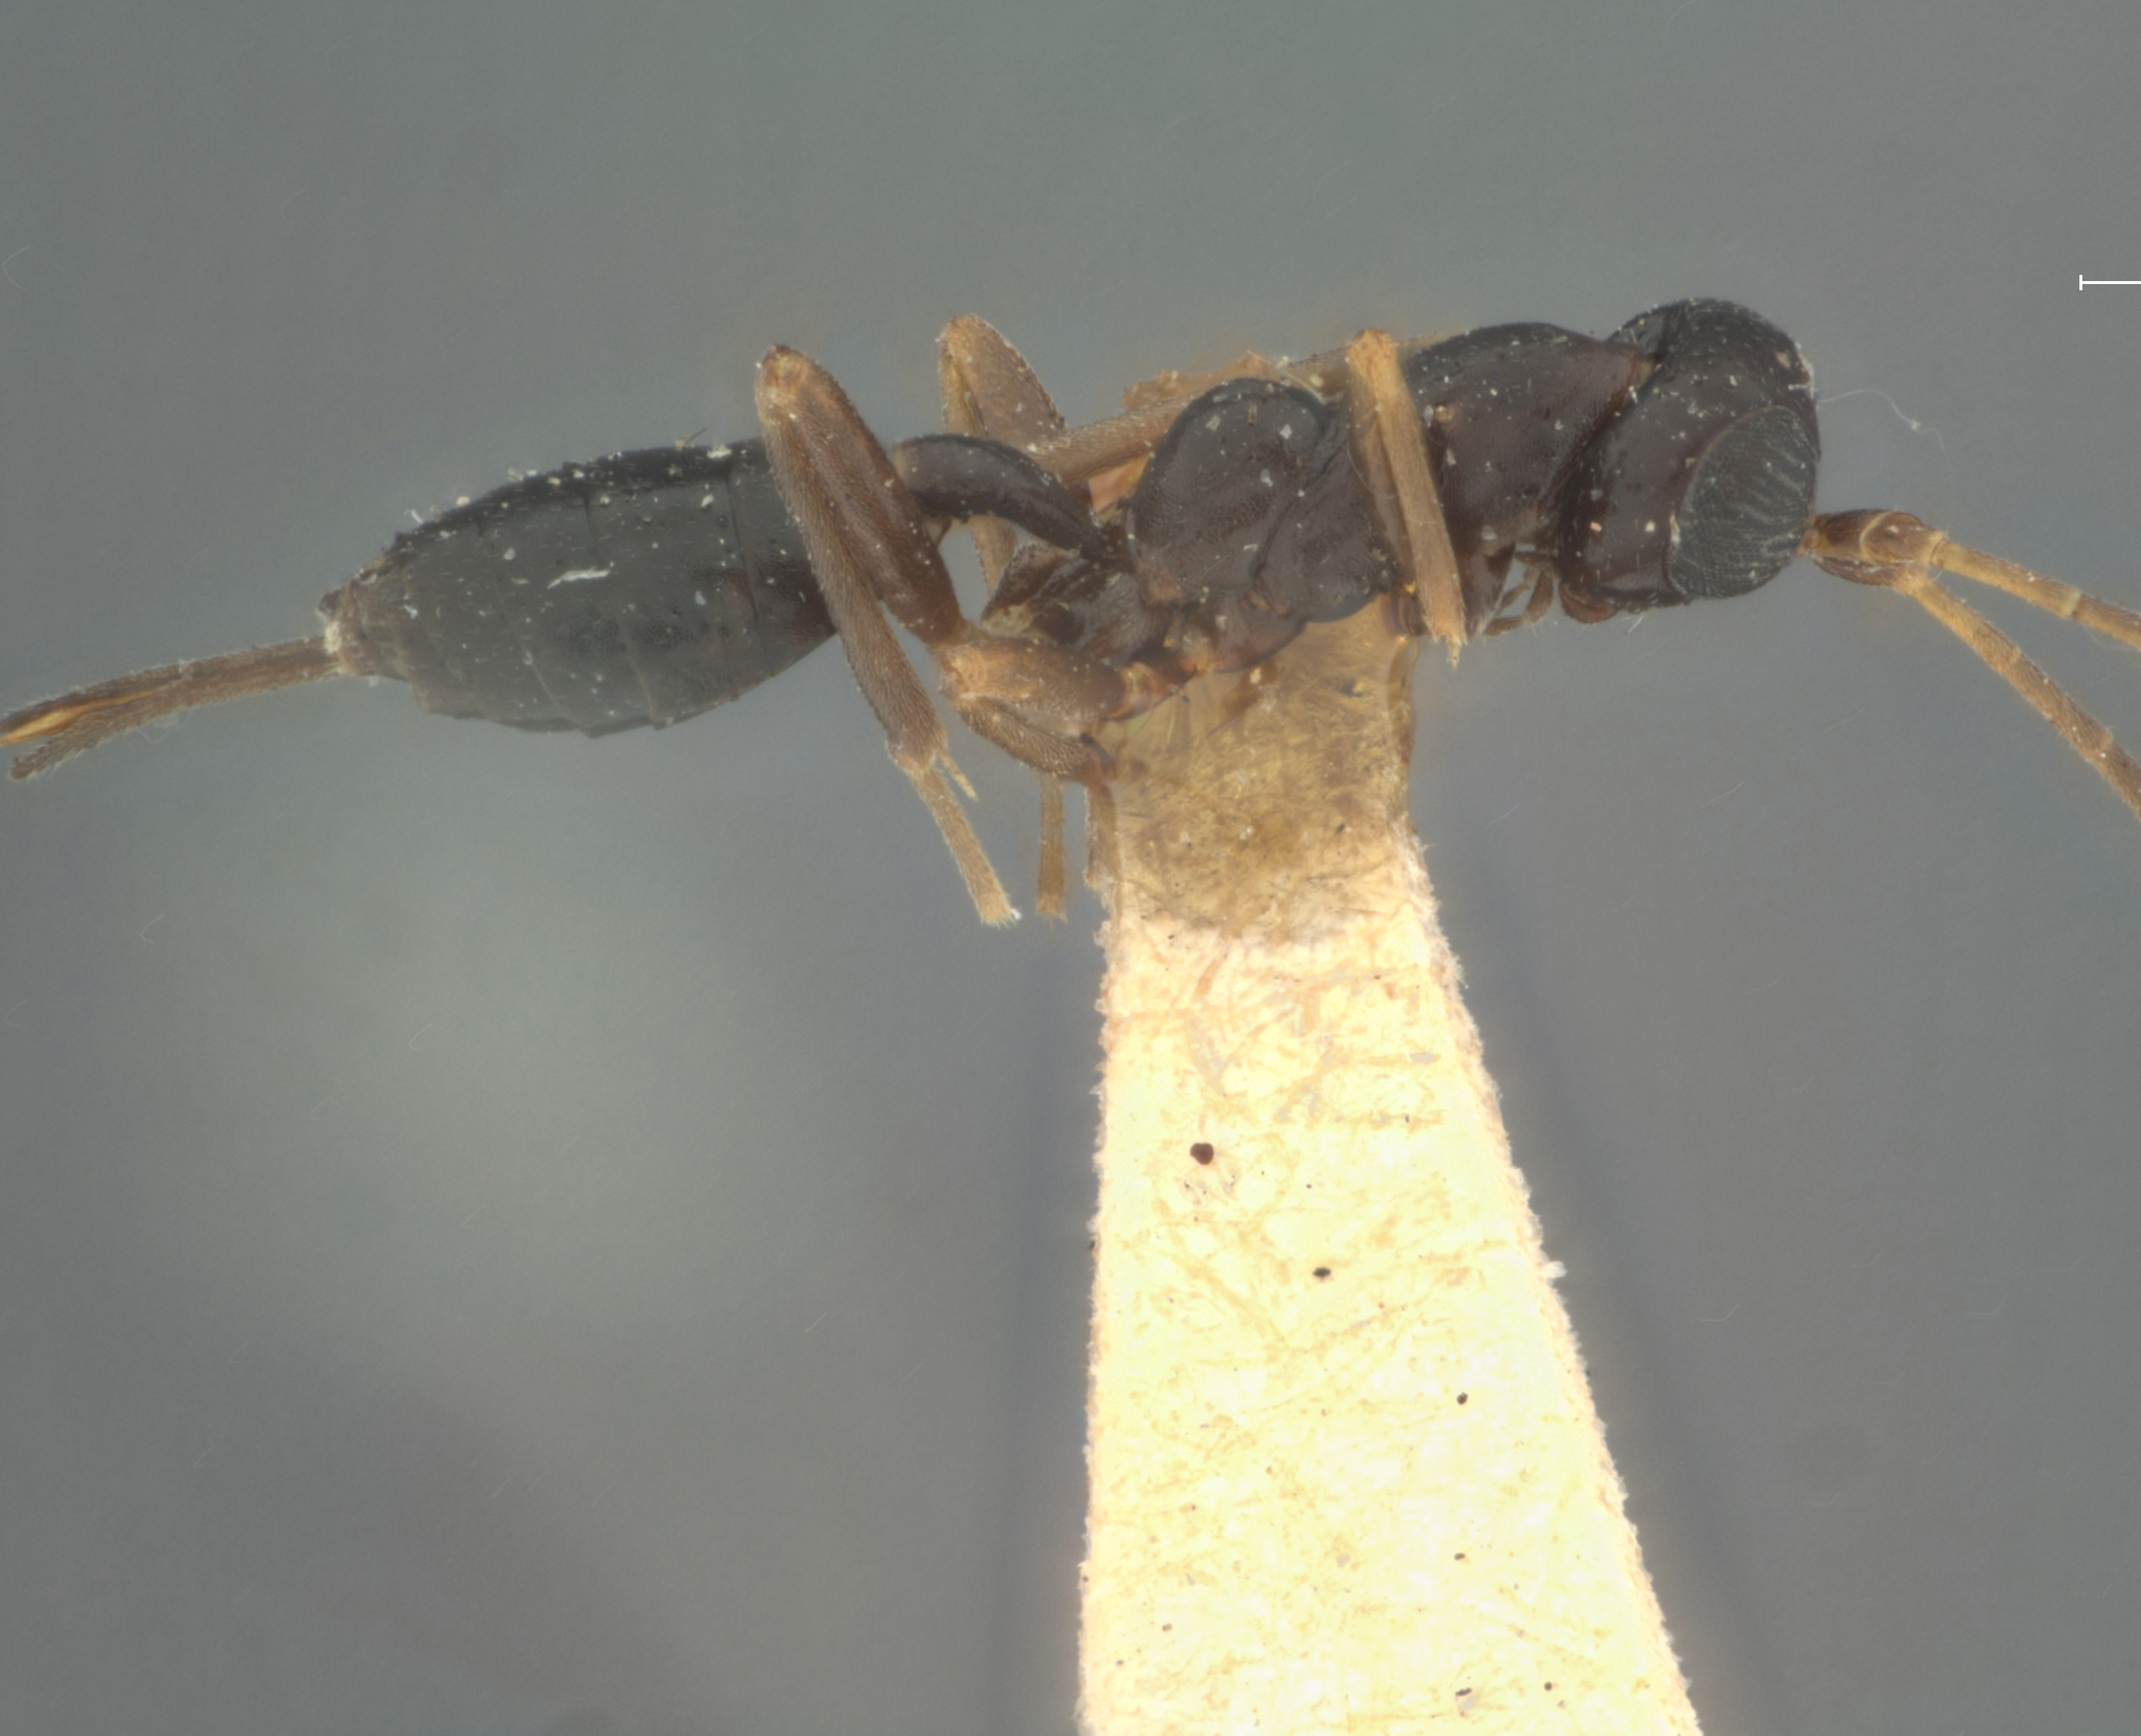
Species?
Pezolochus atratus
